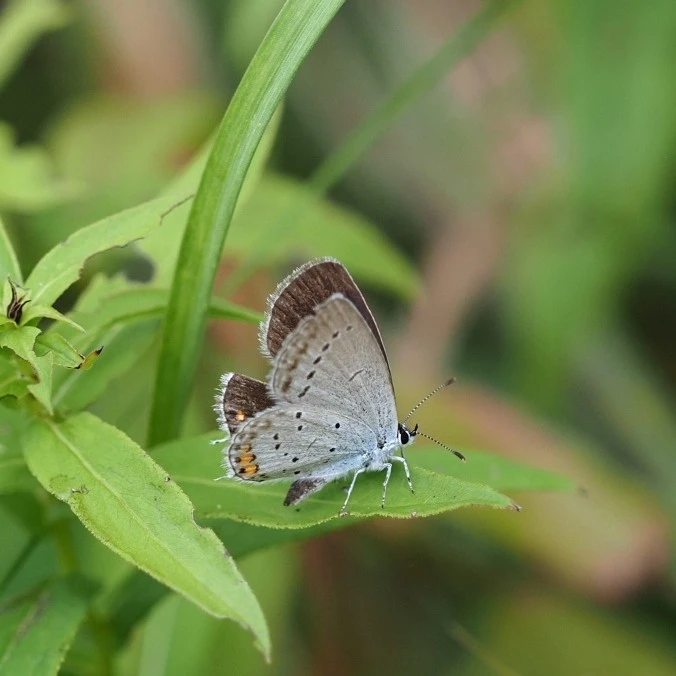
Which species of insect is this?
Cupido argiades (also Elkalyce argiades)
